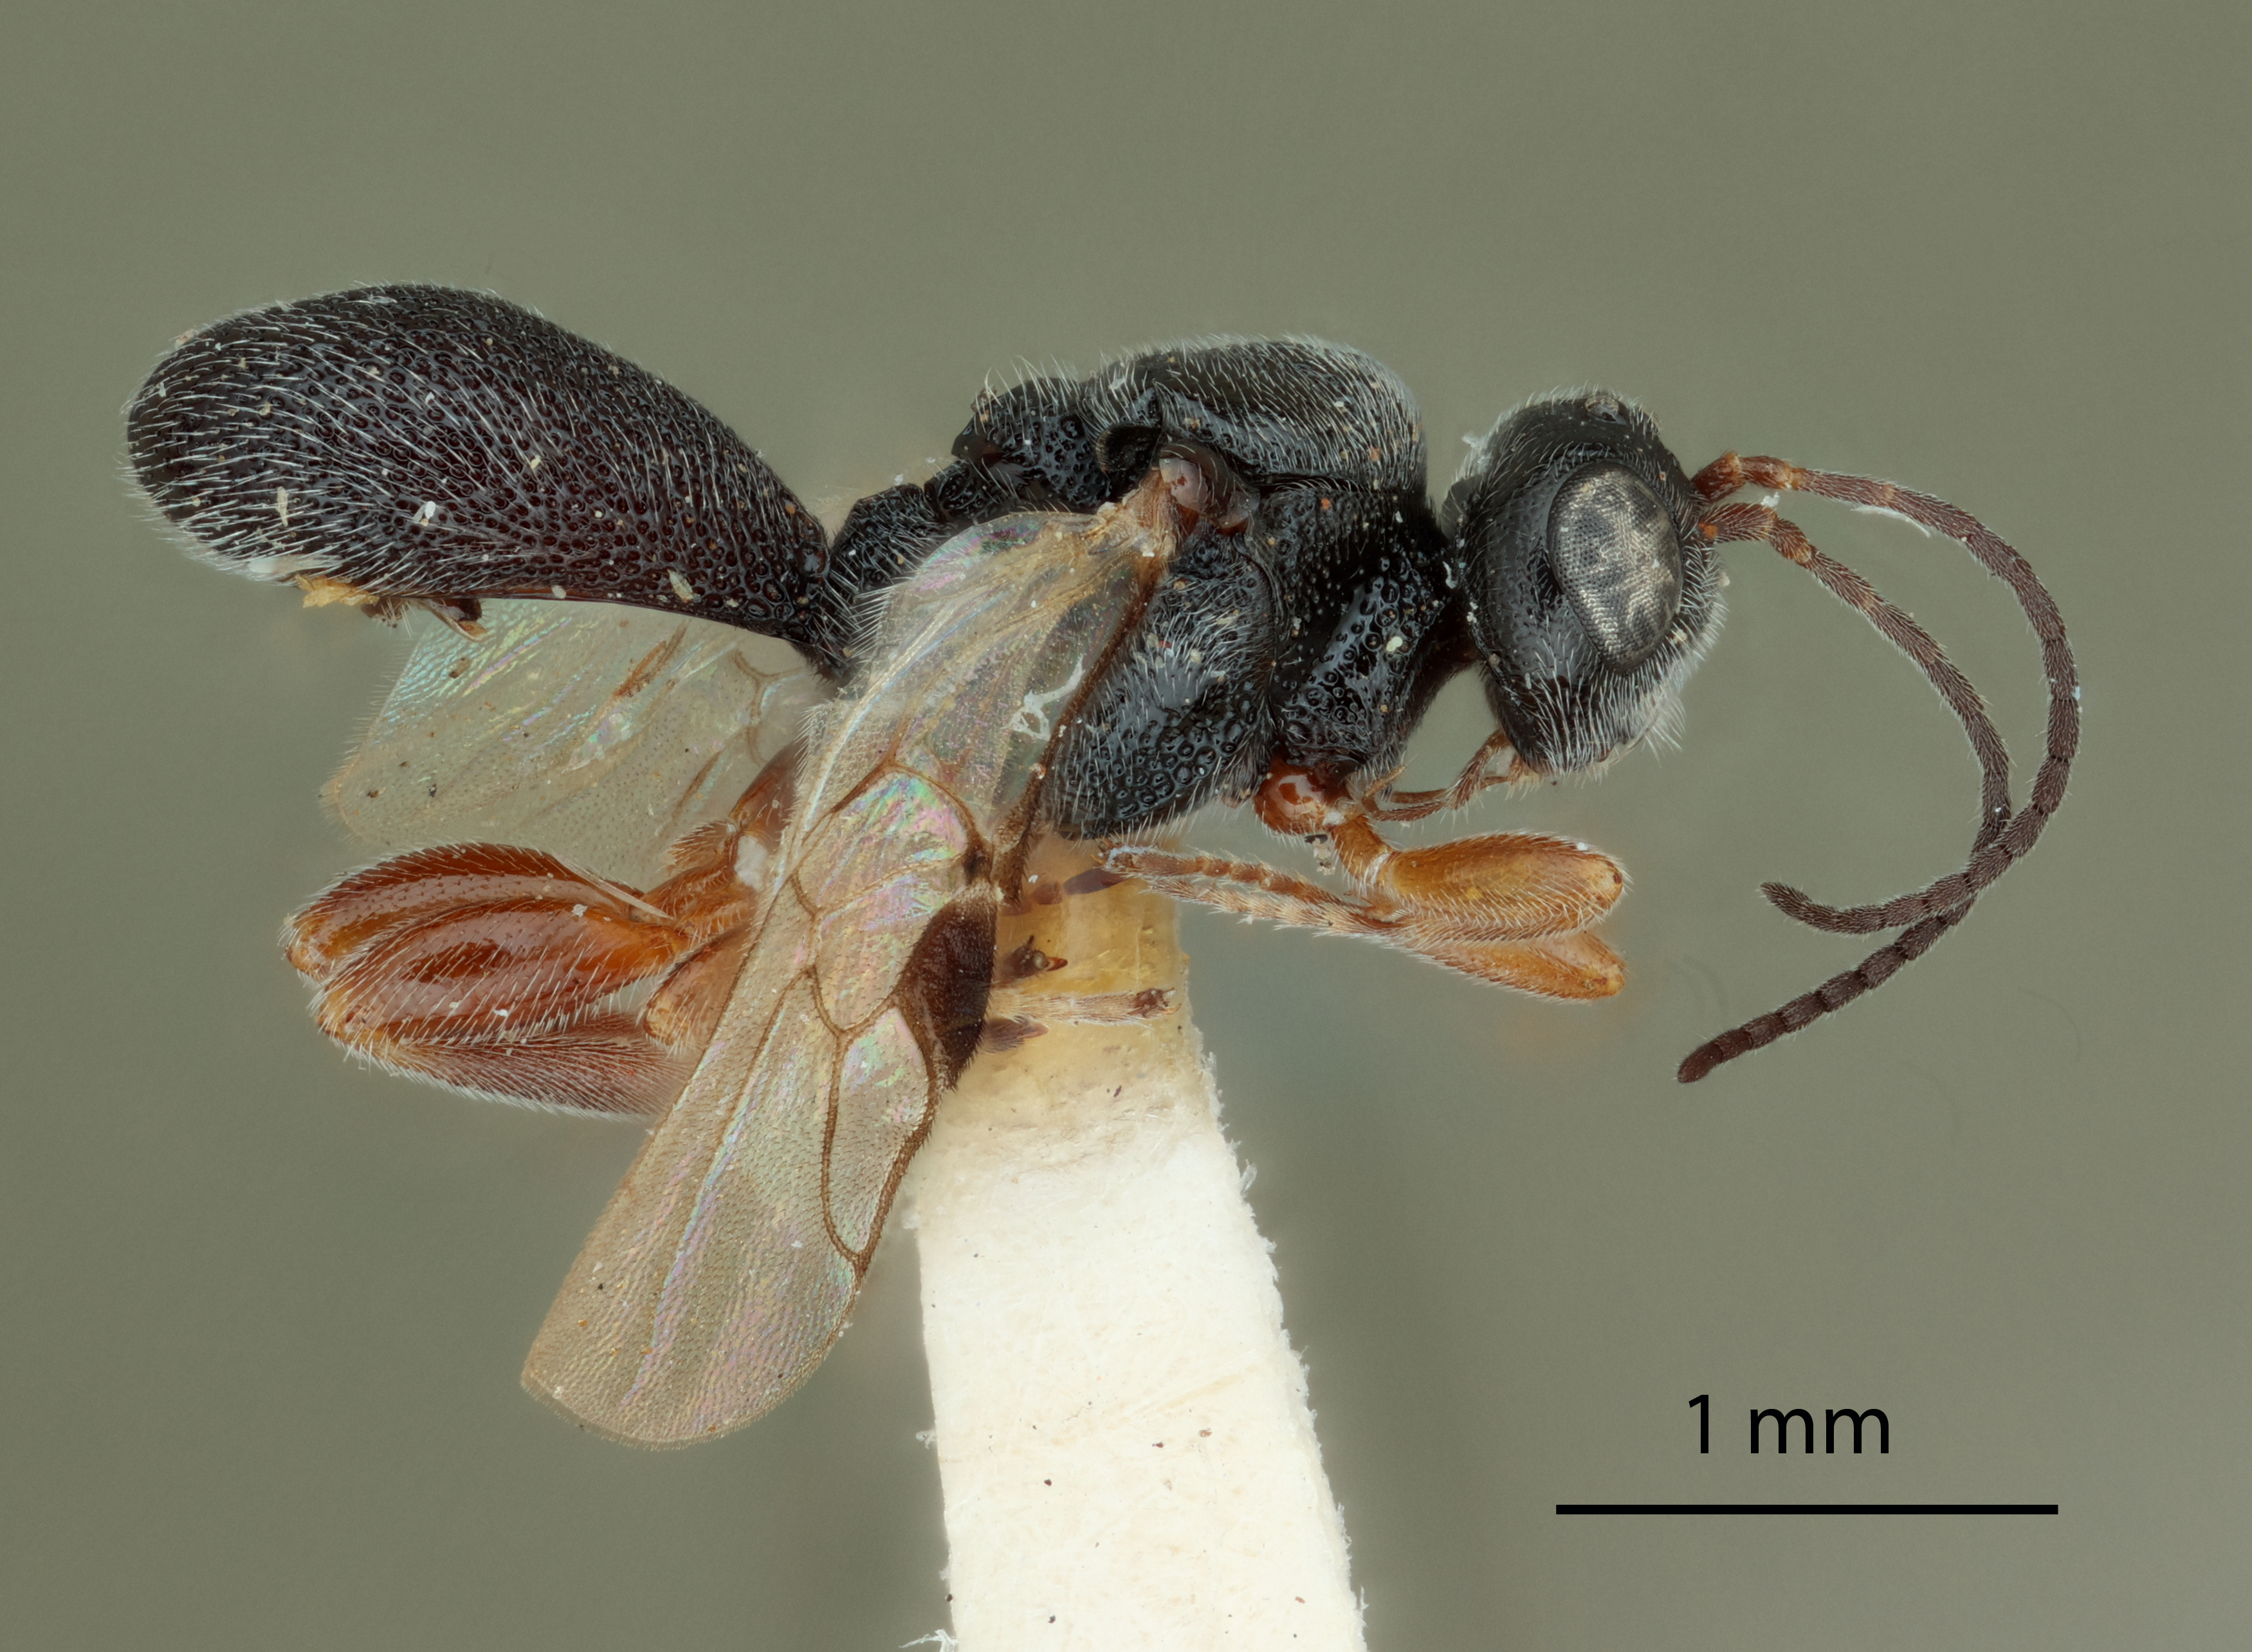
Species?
Urosigalphus pini
